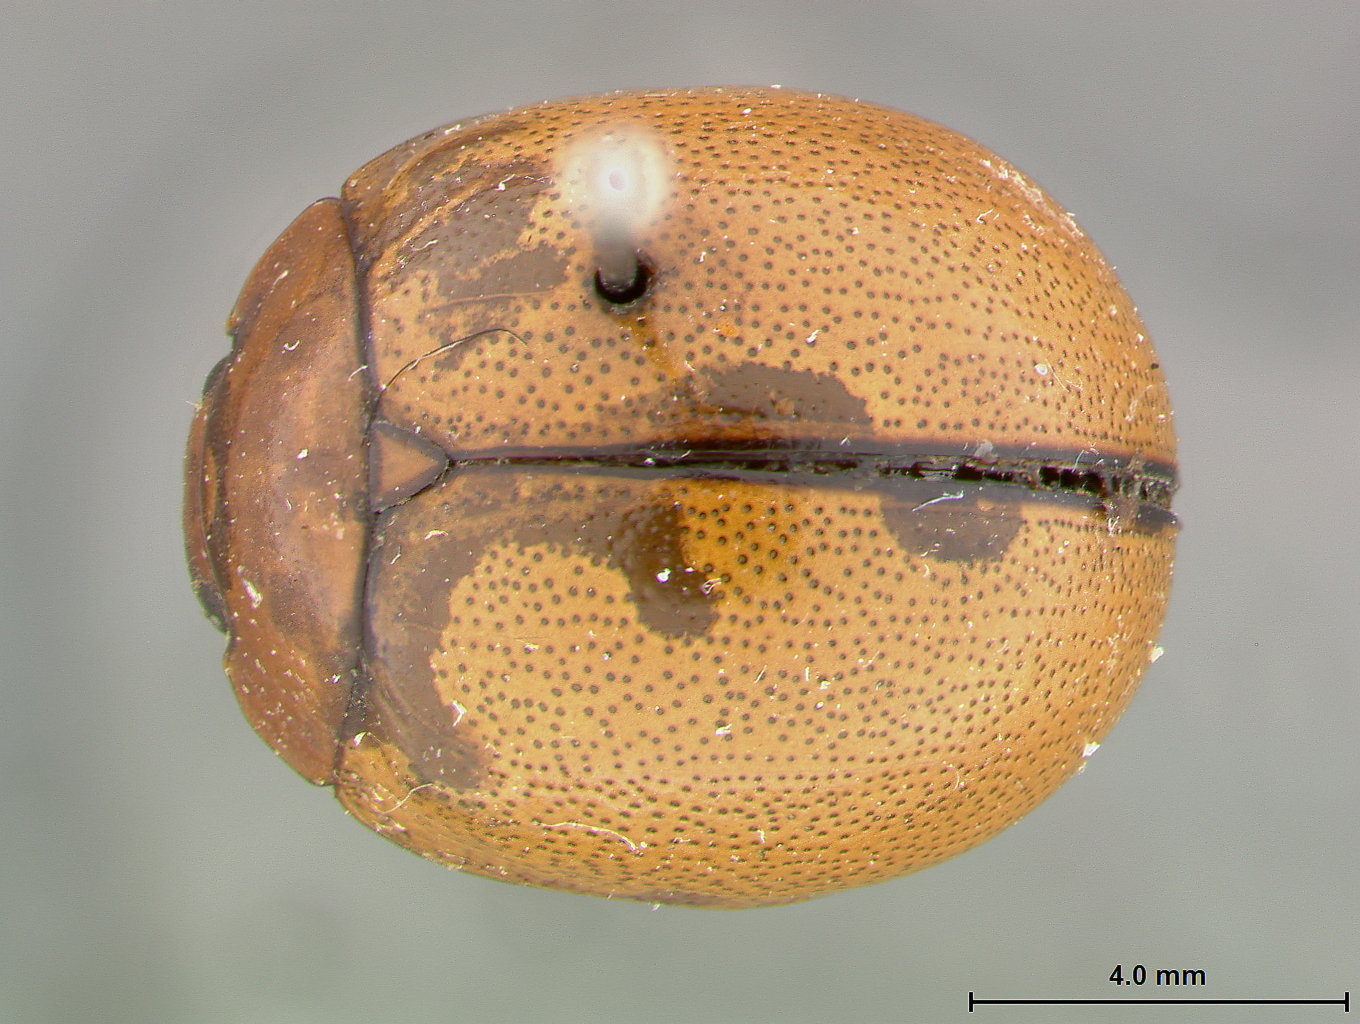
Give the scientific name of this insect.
Trochalodes umbrata
